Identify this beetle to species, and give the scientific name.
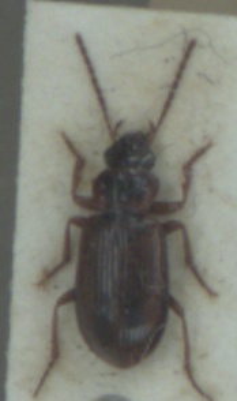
Dicheirotrichus placidus
